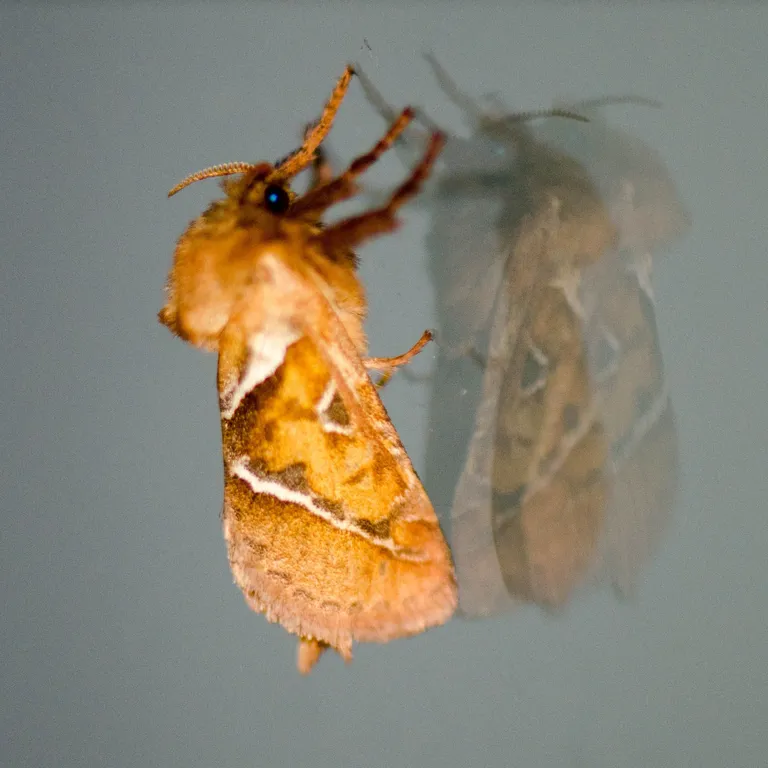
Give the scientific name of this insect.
Triodia sylvina
